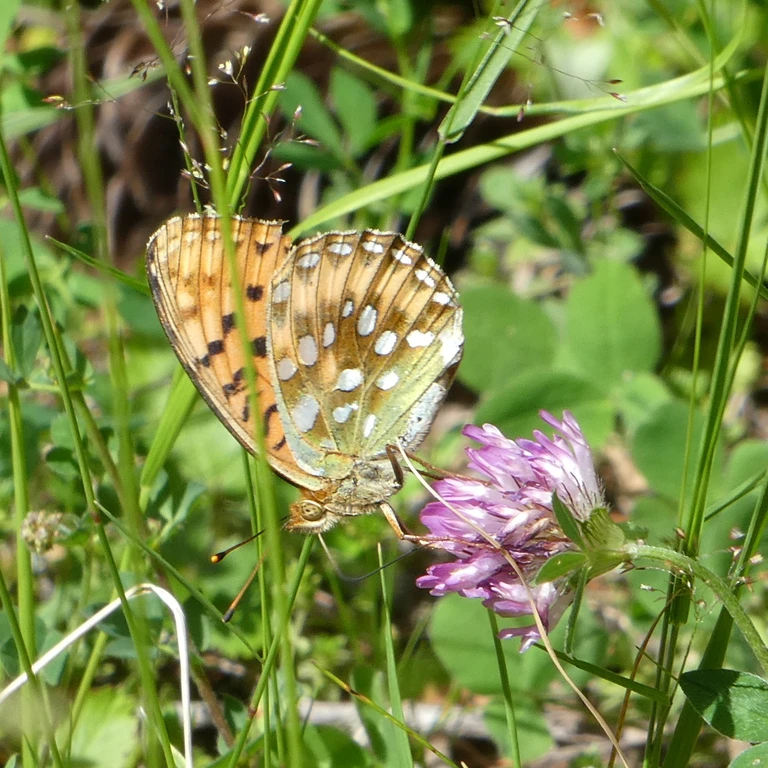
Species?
Speyeria aglaja
